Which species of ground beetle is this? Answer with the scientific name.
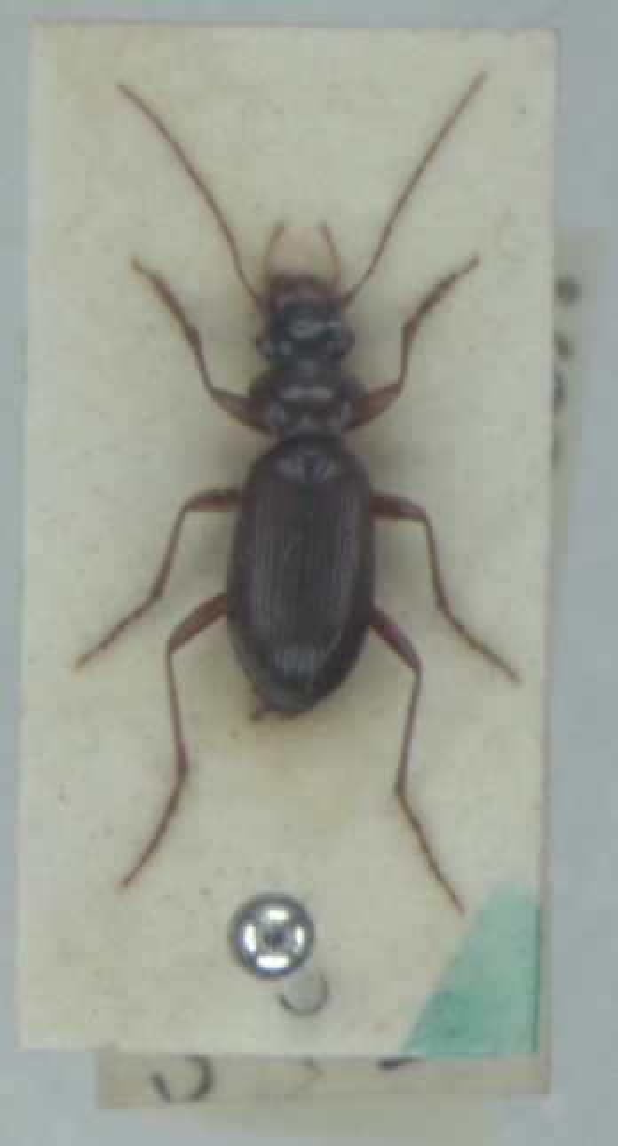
Leistus terminatus
